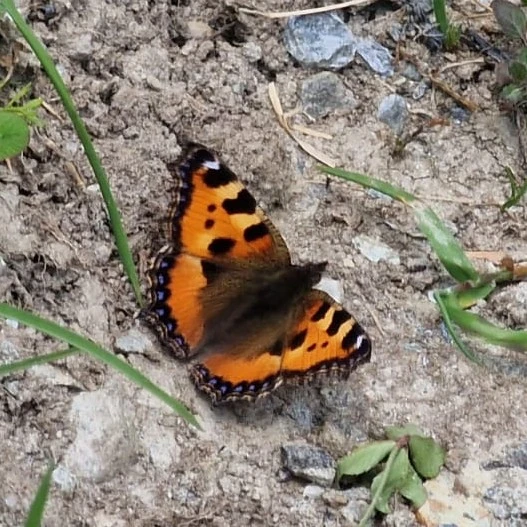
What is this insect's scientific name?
Aglais urticae
